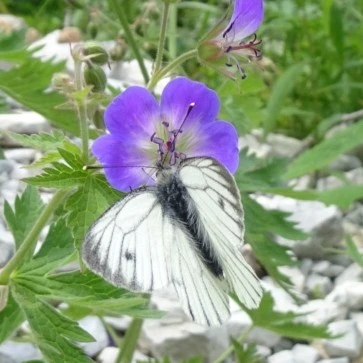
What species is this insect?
Pieris bryoniae
